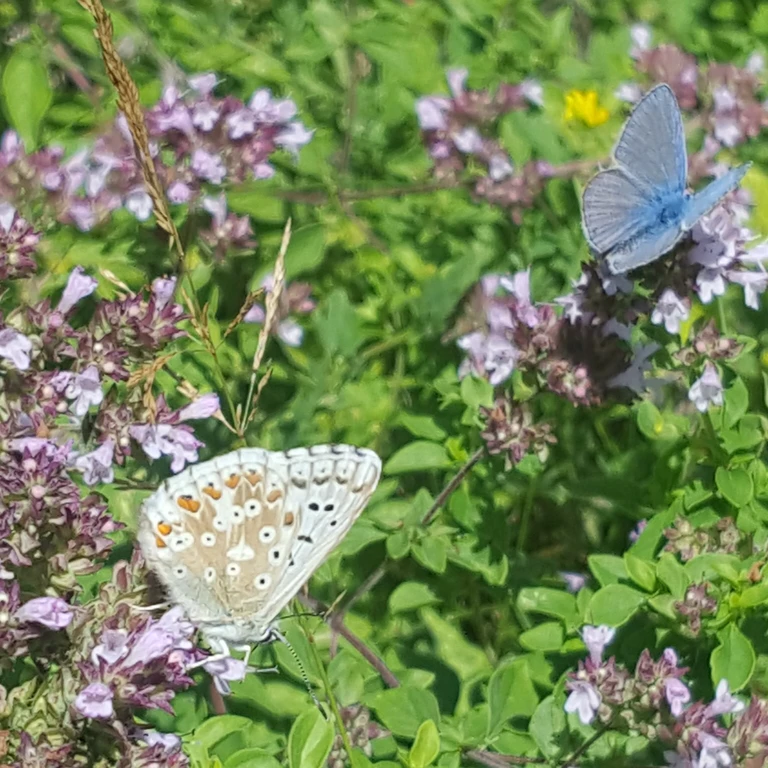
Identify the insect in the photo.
Lysandra coridon
